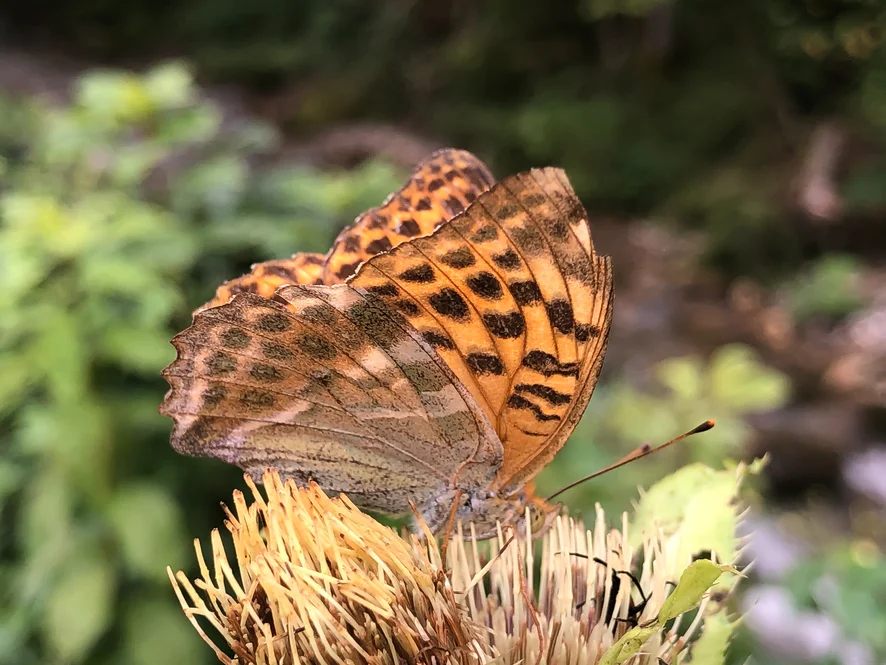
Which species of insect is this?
Argynnis paphia
